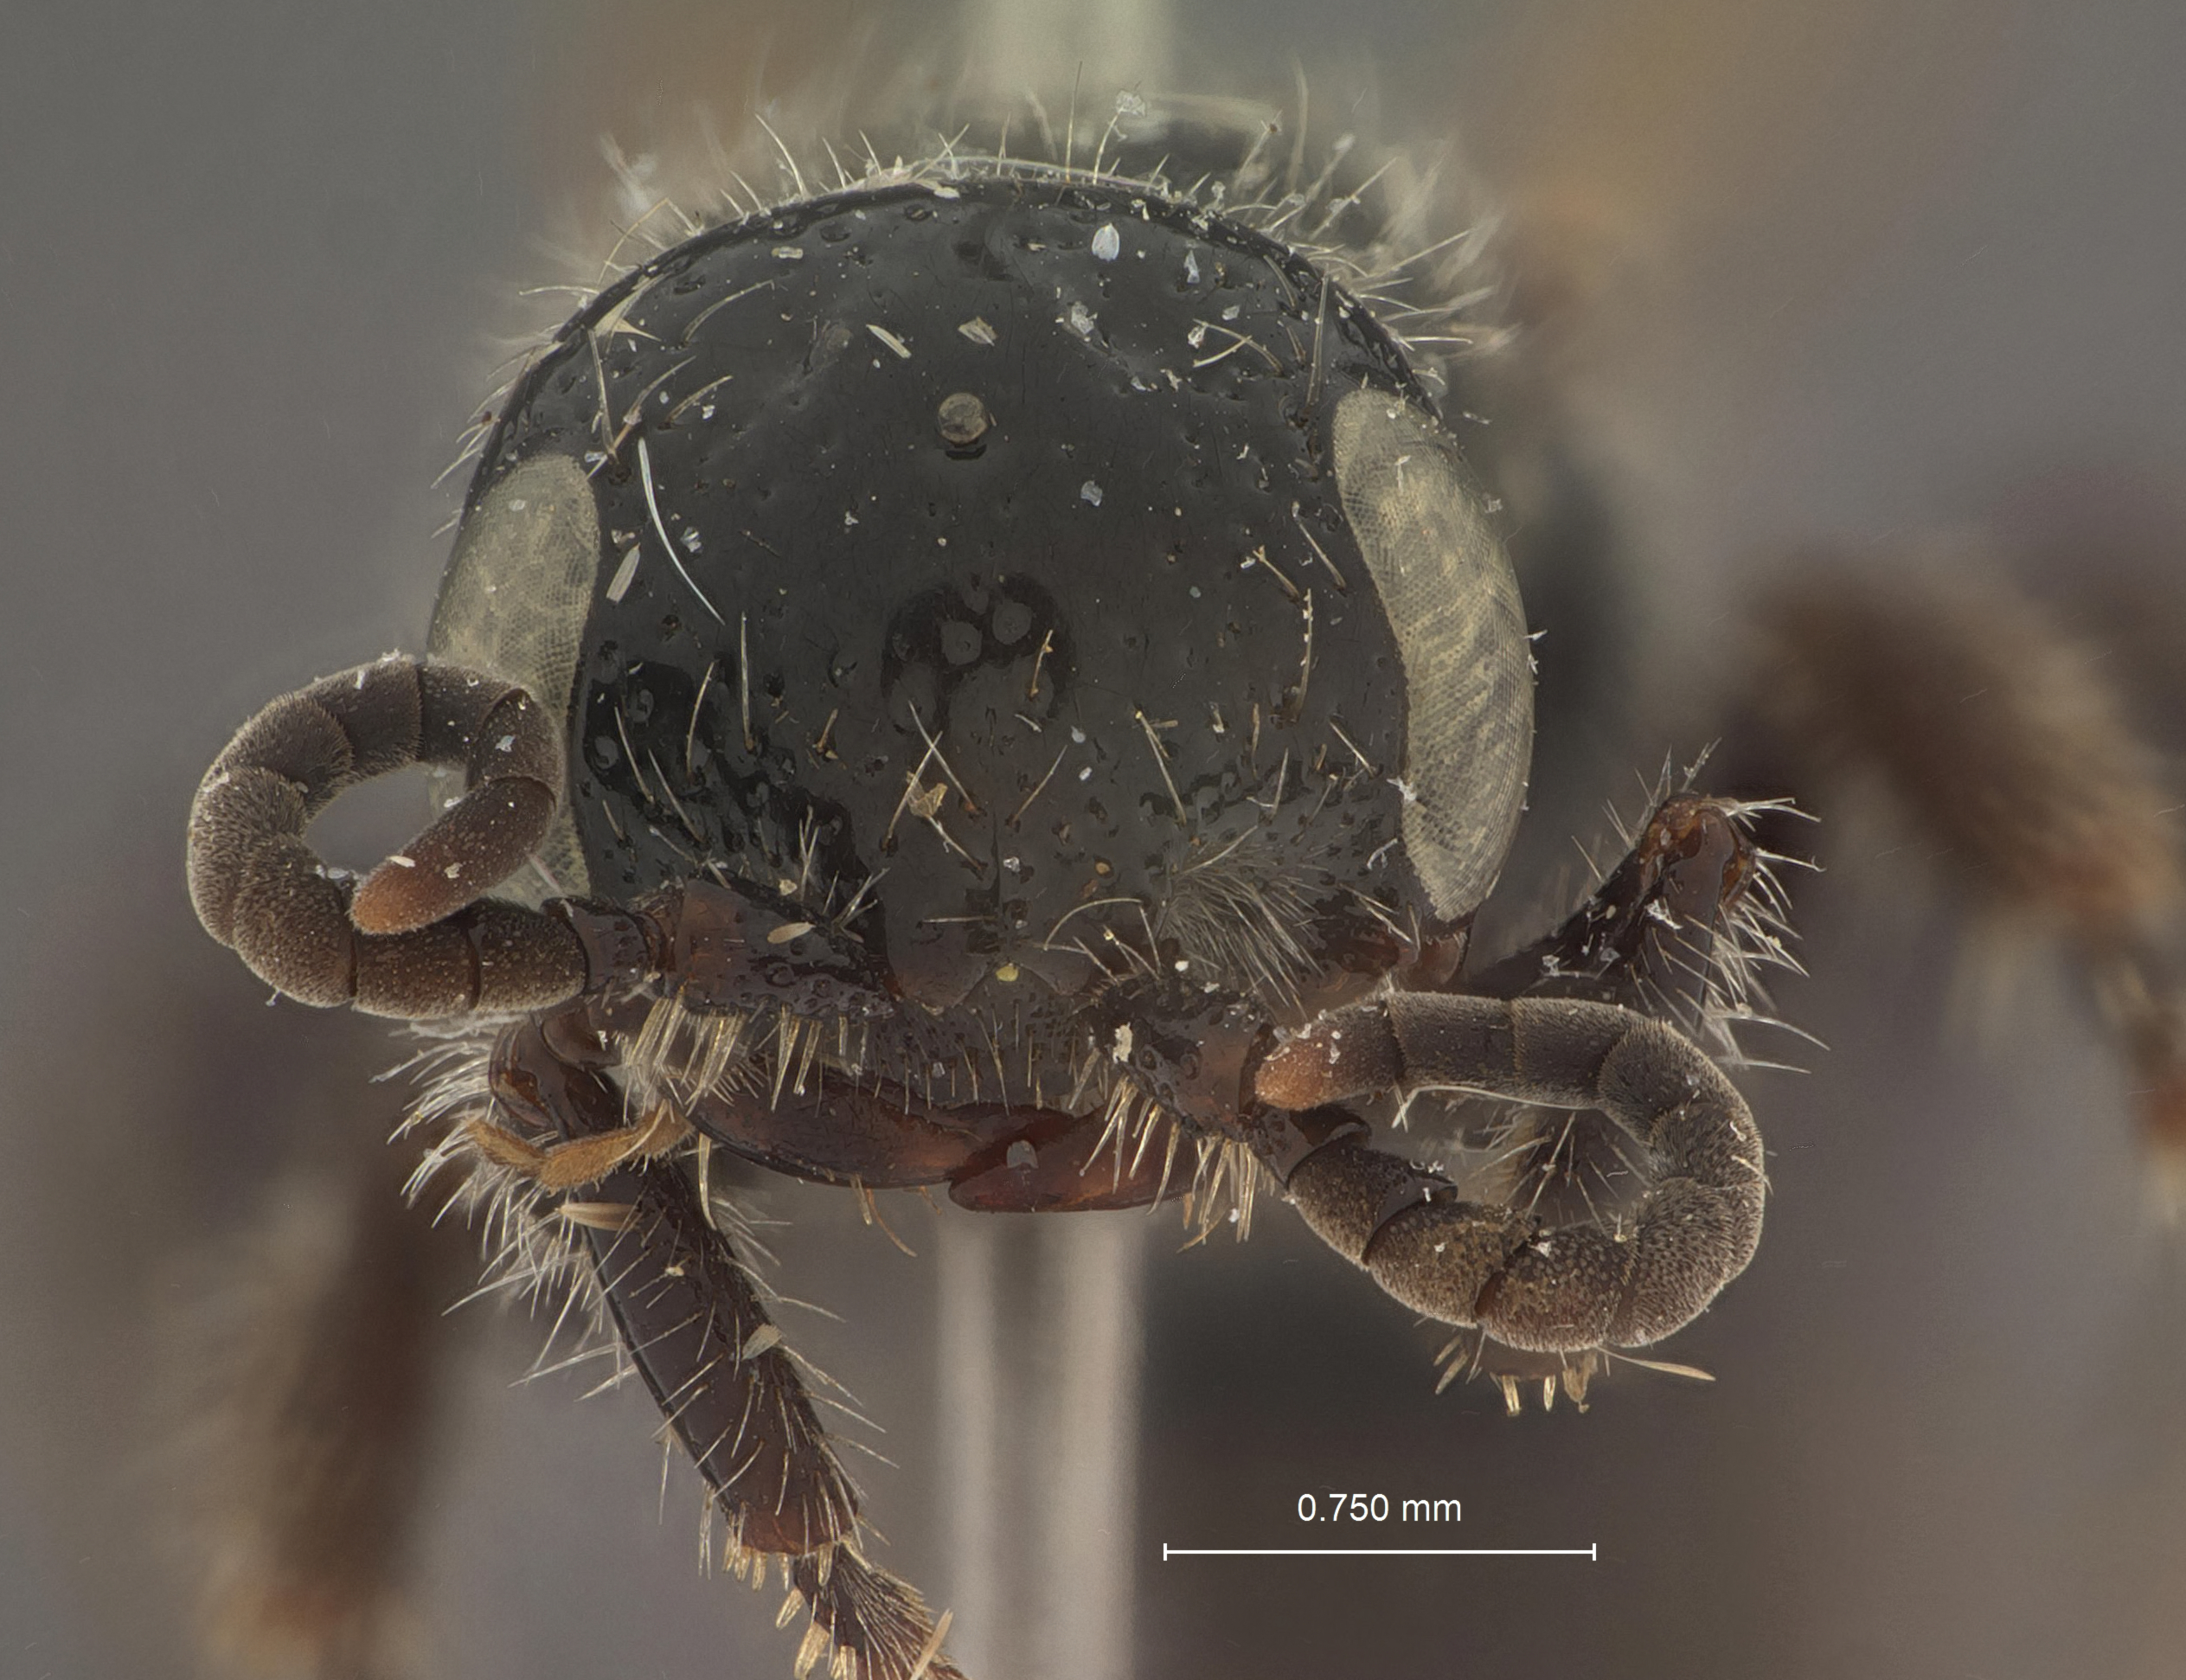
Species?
Mesa flavipennis
